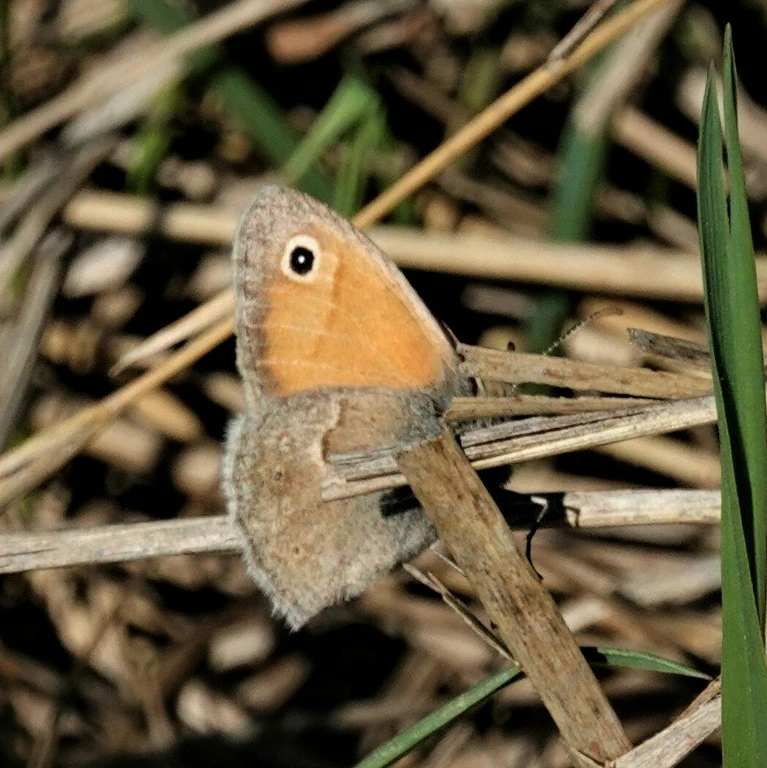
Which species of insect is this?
Coenonympha pamphilus
